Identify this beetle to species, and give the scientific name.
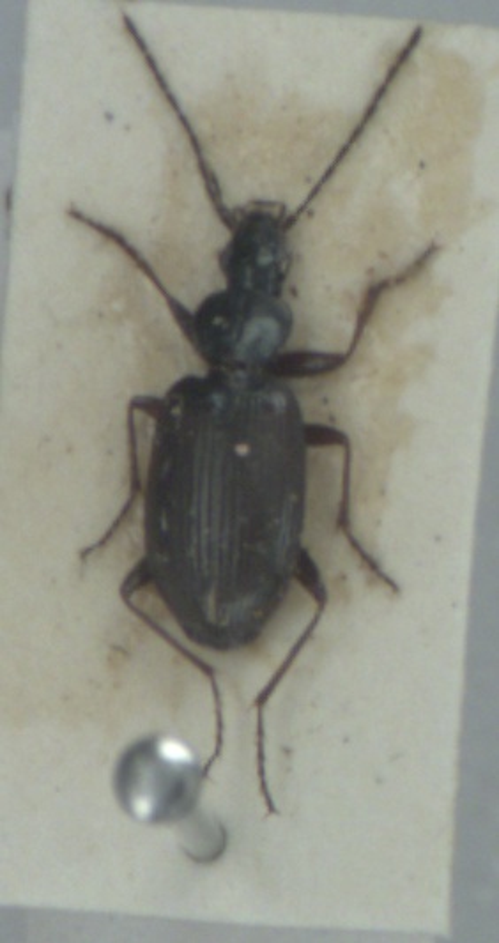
Agonum micans
